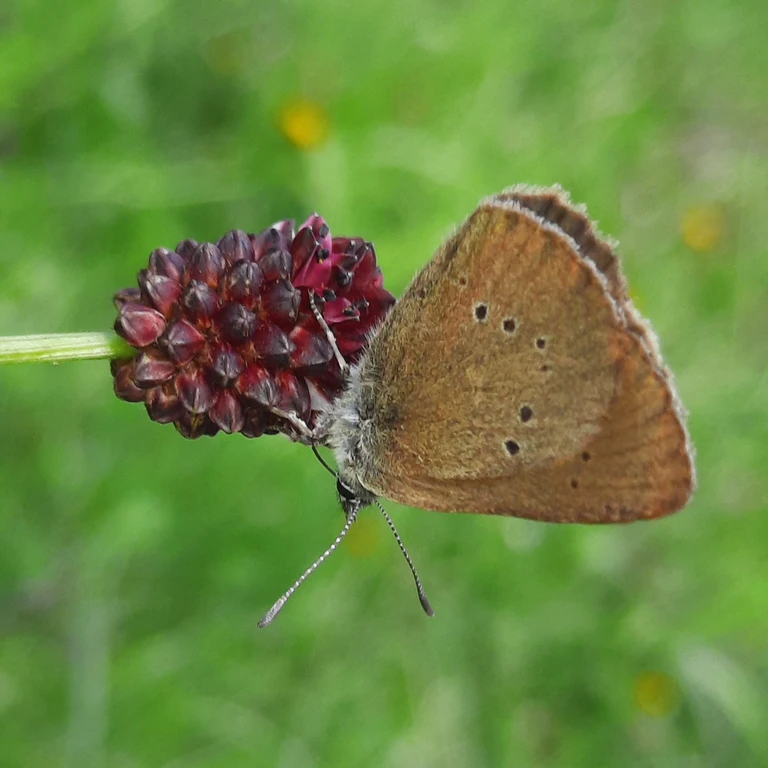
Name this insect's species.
Phengaris nausithous (also Maculinea nausithous)
